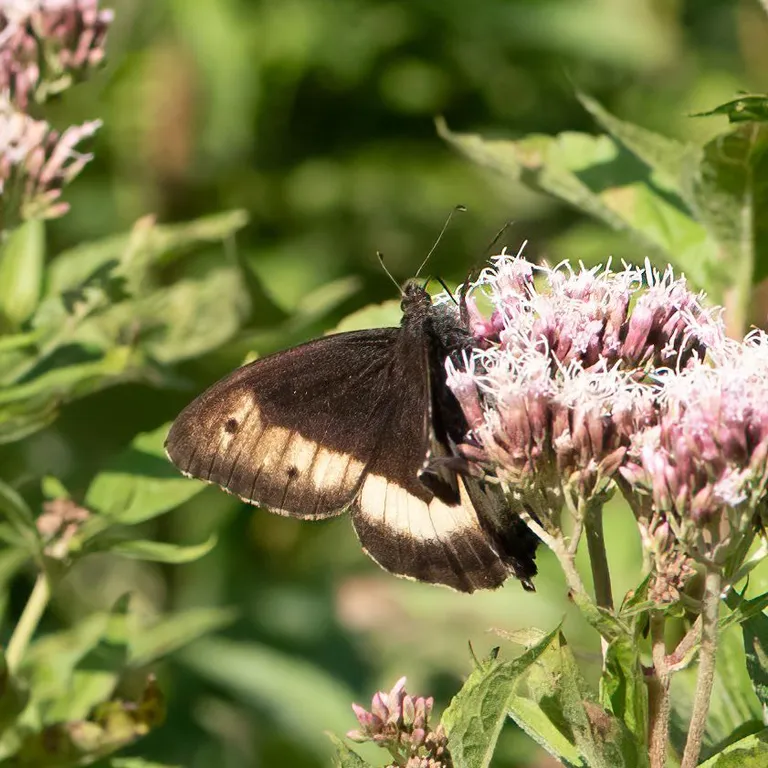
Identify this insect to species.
Hipparchia alcyone
